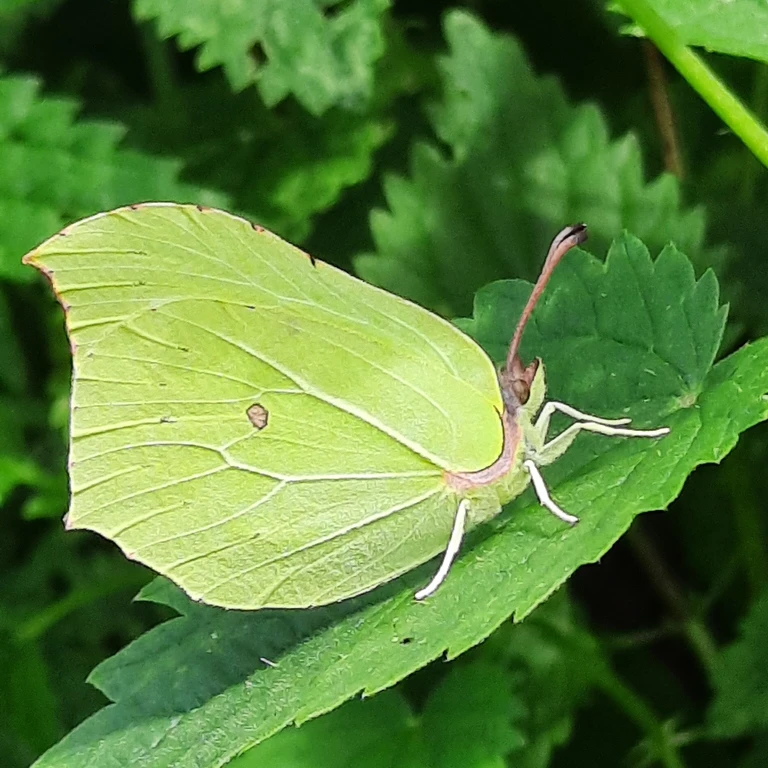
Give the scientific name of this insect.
Gonepteryx rhamni
